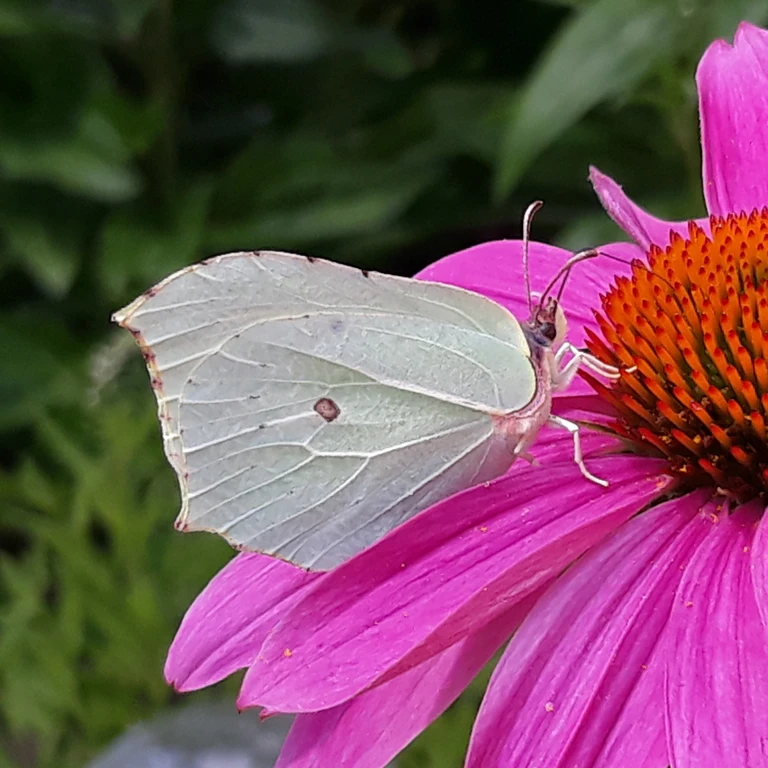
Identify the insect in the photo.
Gonepteryx rhamni
